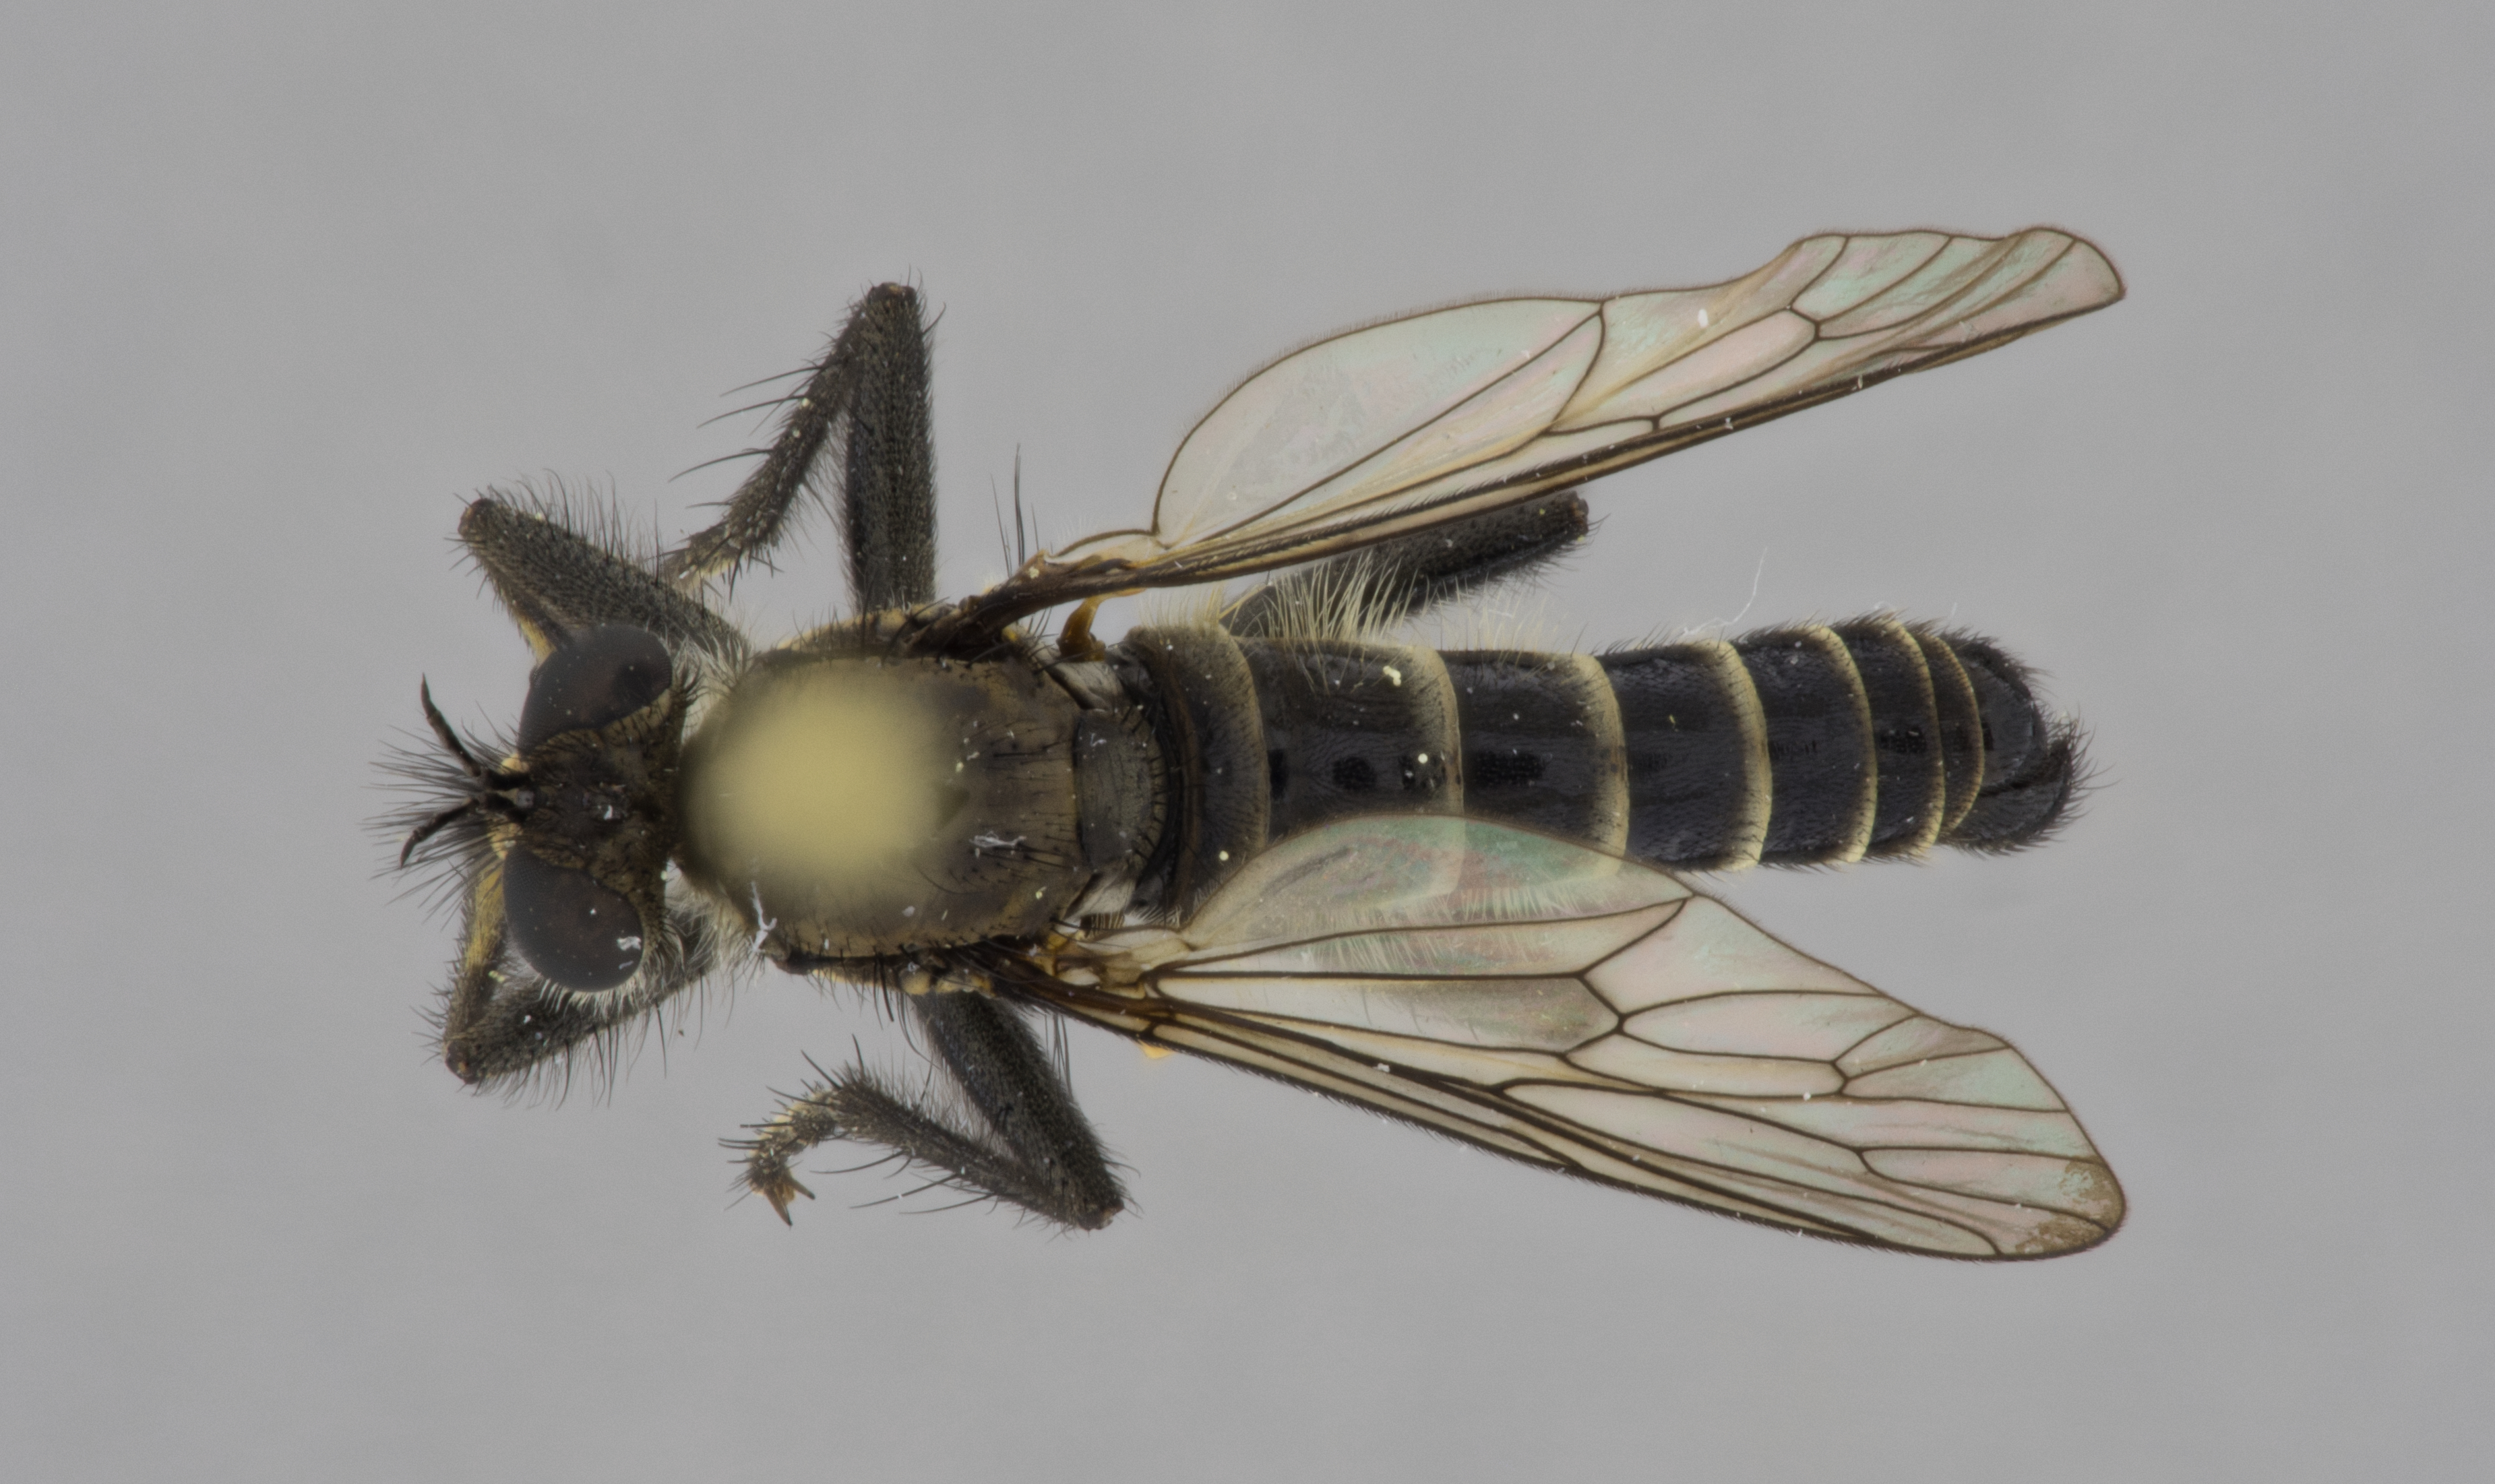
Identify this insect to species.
Lasiopogon cinctus
